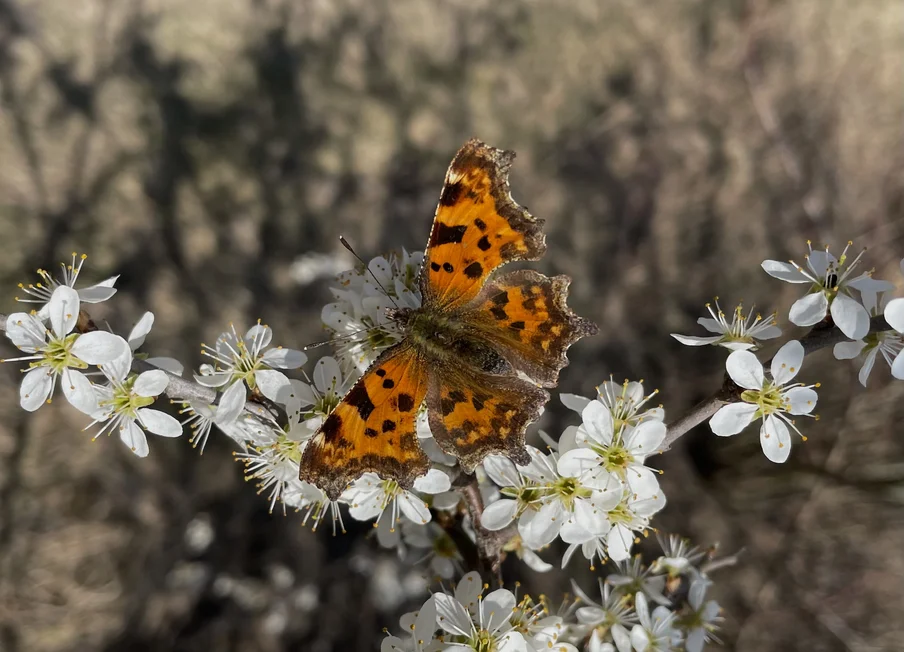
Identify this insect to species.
Polygonia c-album
